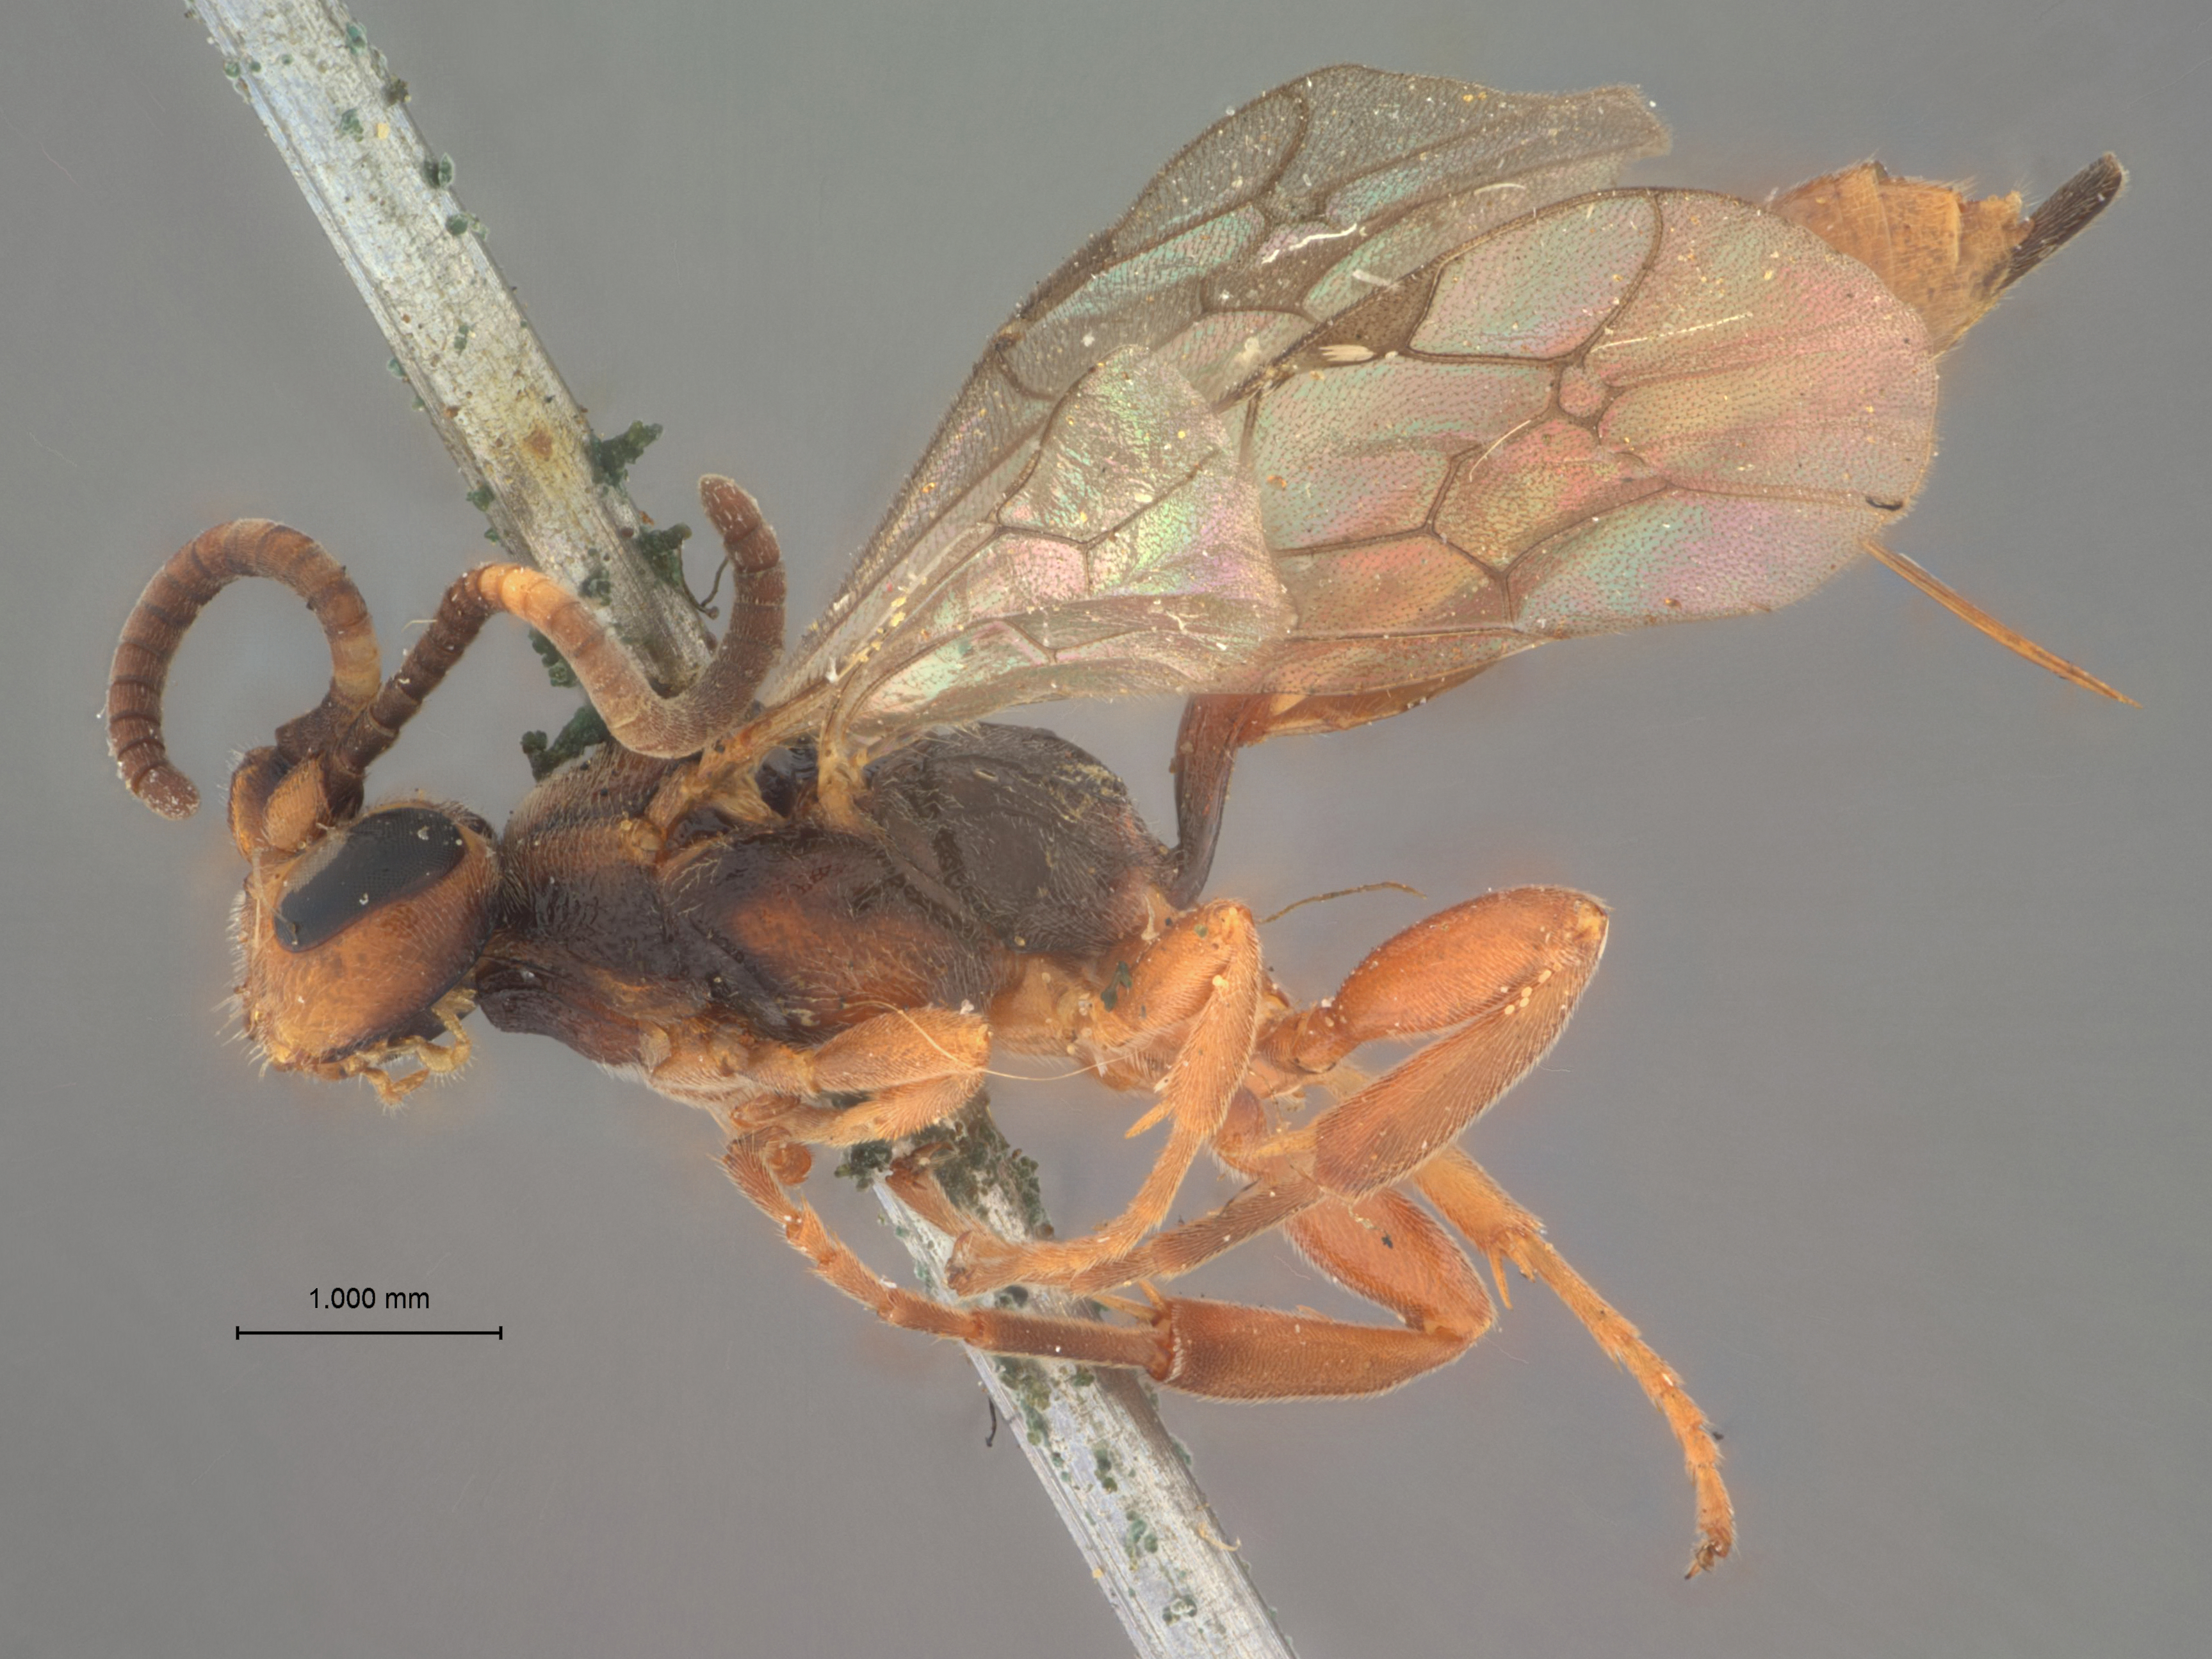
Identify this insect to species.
Cratichneumon popoffensis
